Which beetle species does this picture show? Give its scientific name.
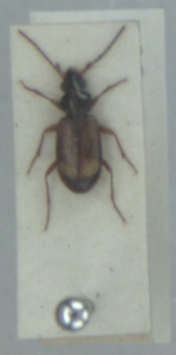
Bembidion saxatile
